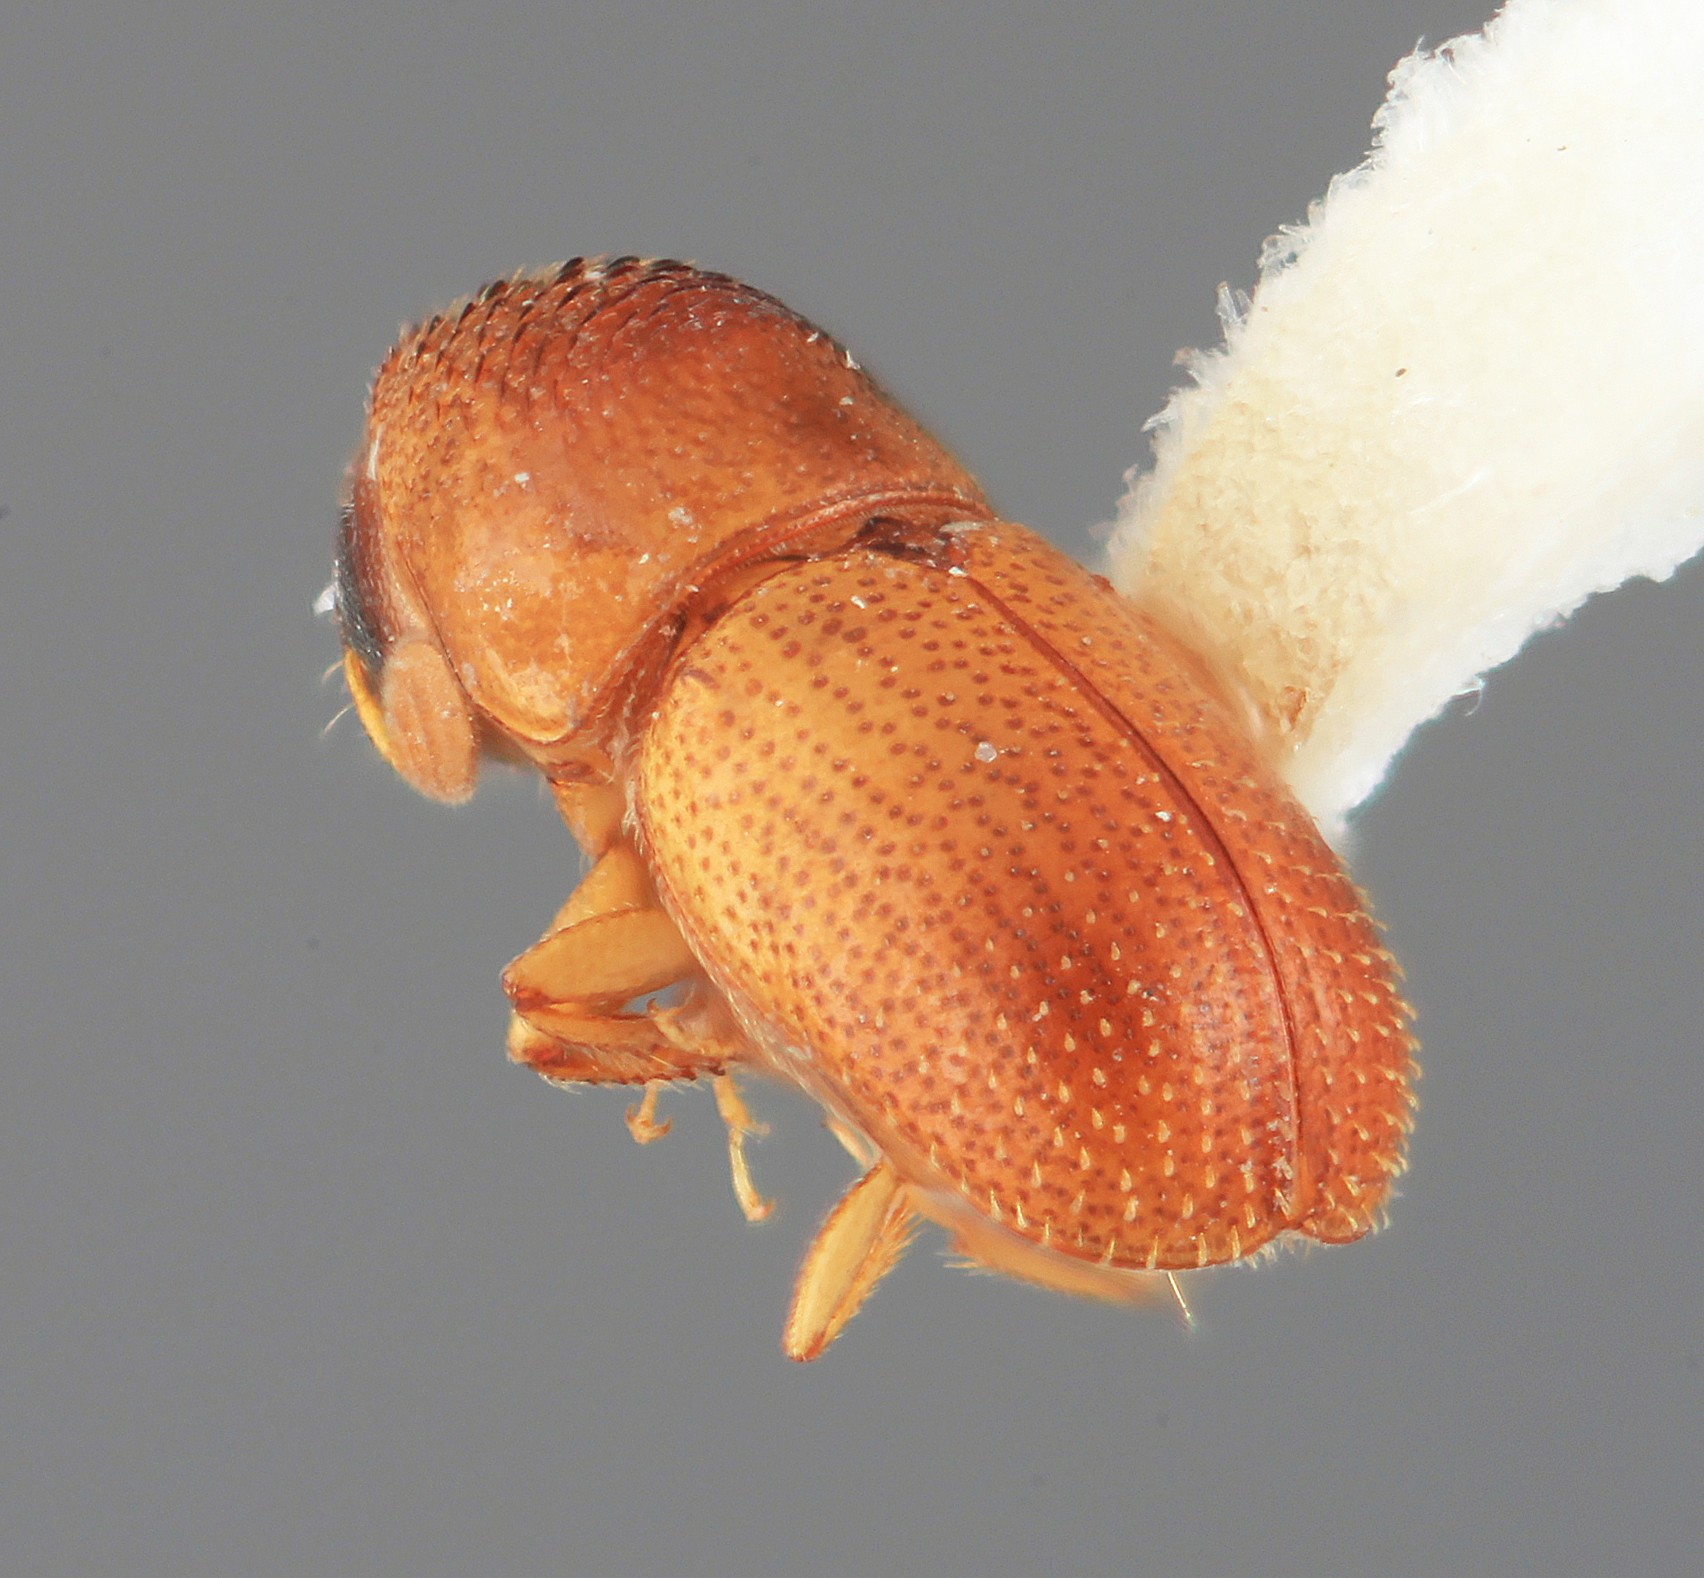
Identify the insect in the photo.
Araptus subemarginatus
